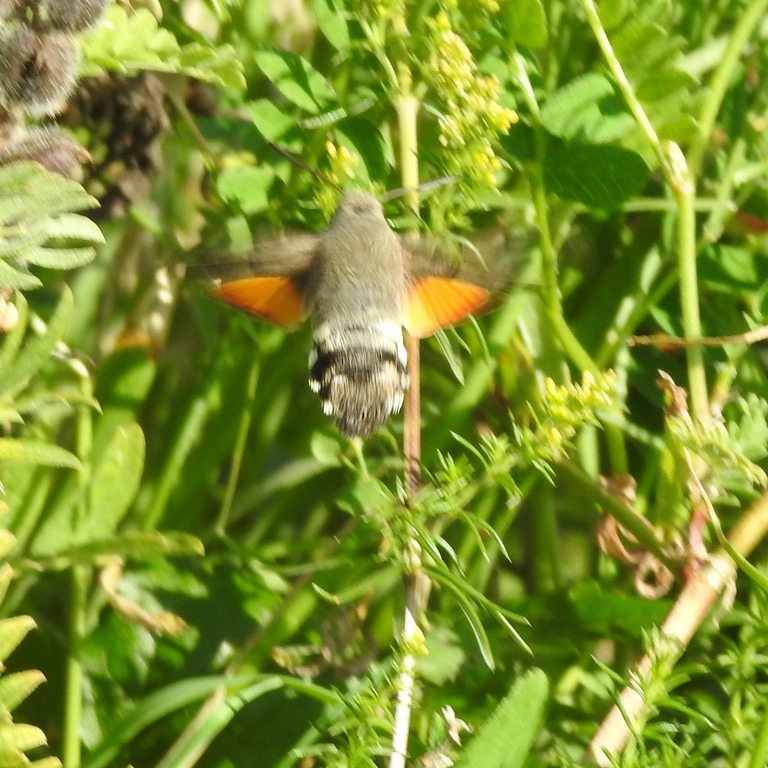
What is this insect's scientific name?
Macroglossum stellatarum
